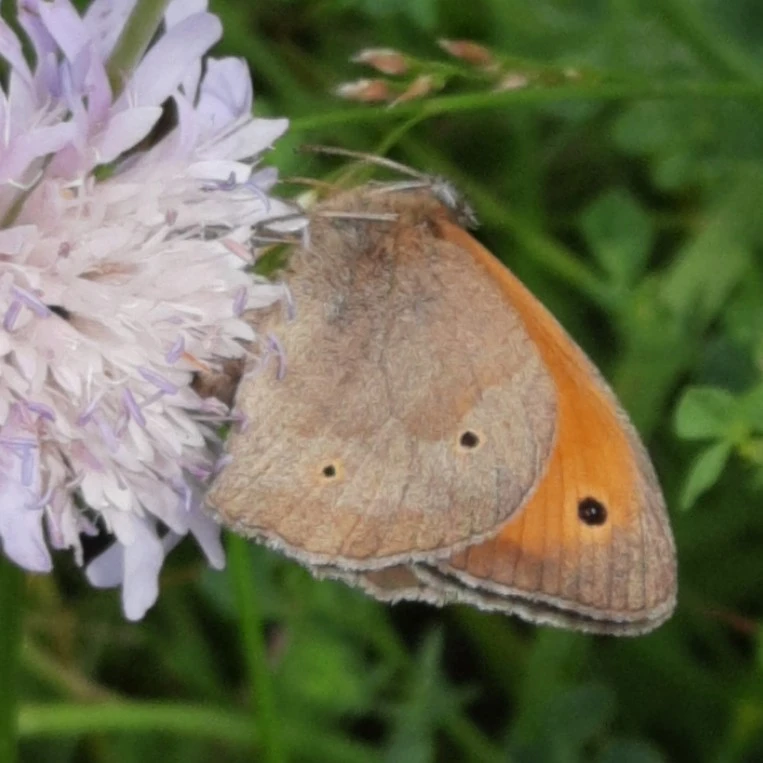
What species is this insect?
Maniola jurtina
